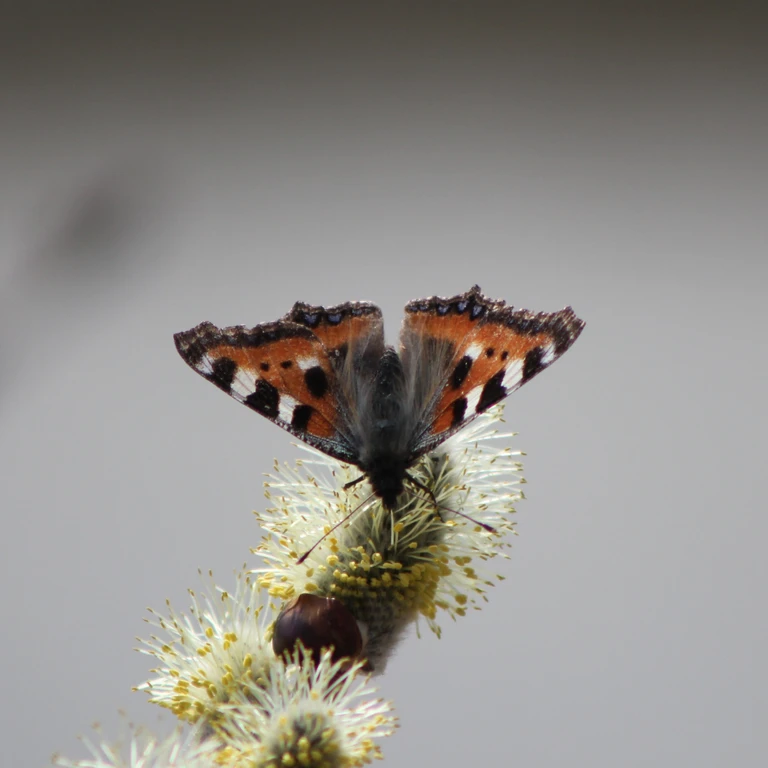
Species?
Aglais urticae
